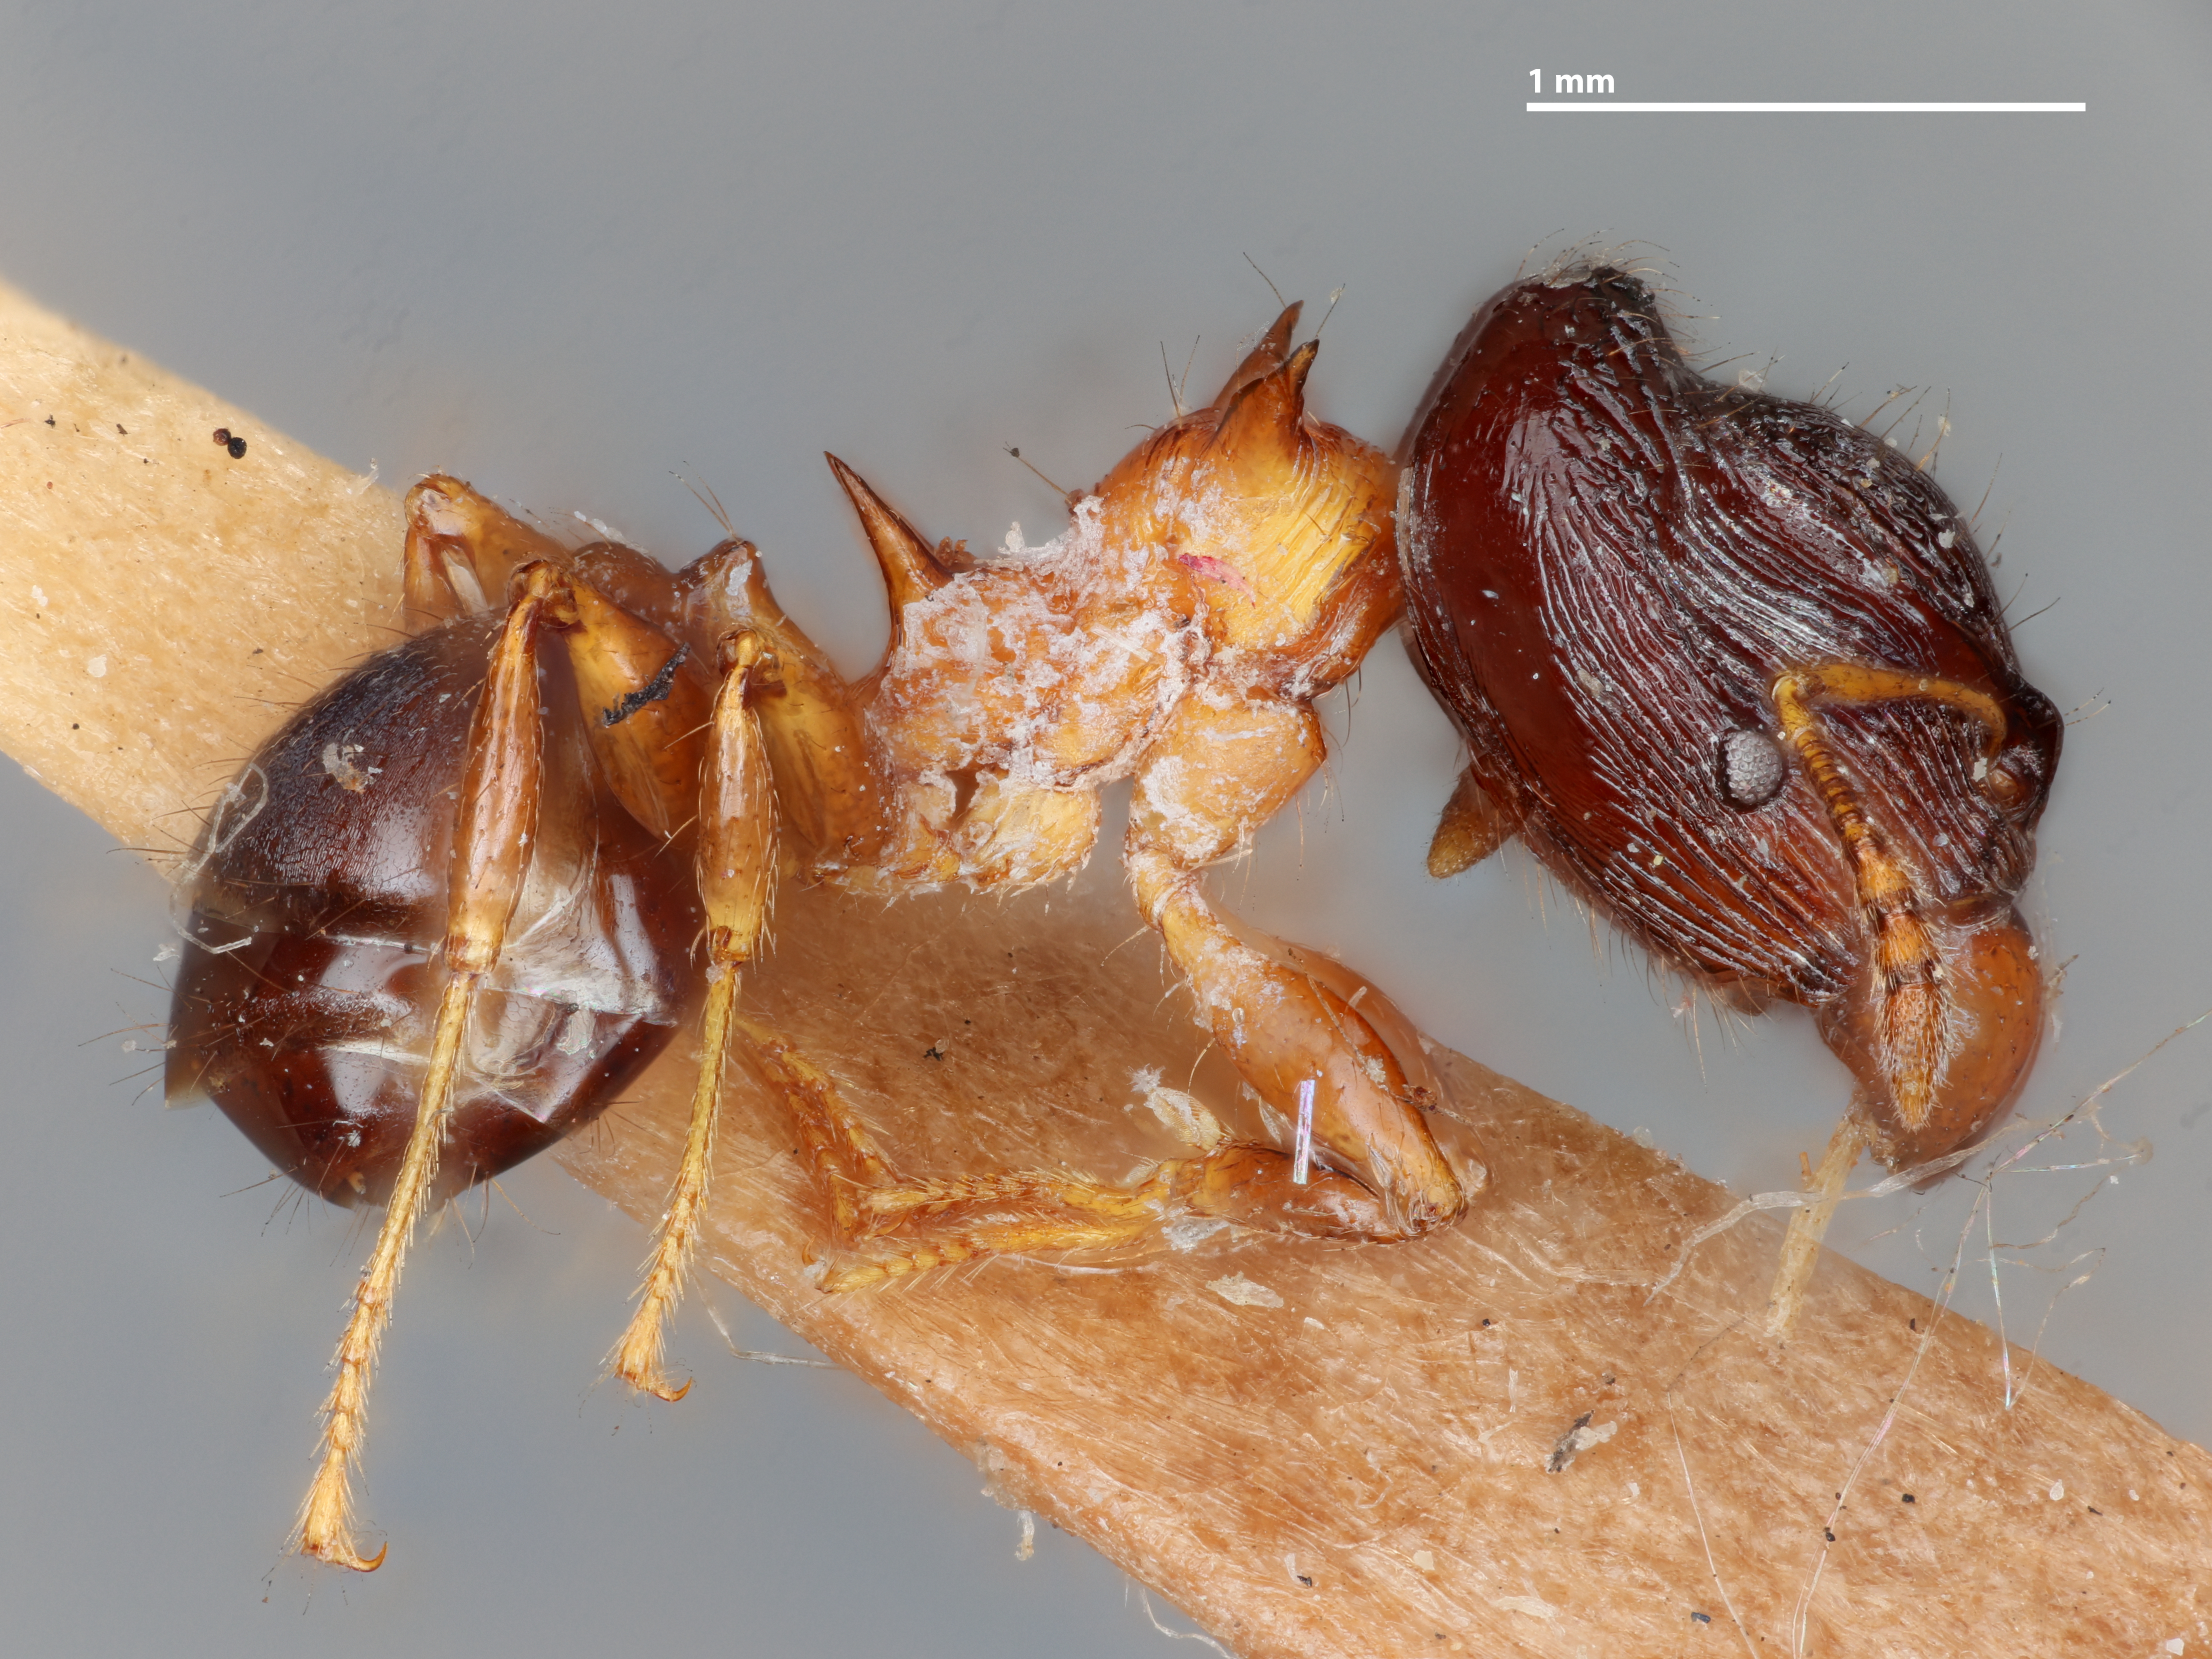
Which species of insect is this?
Pheidole striatus
